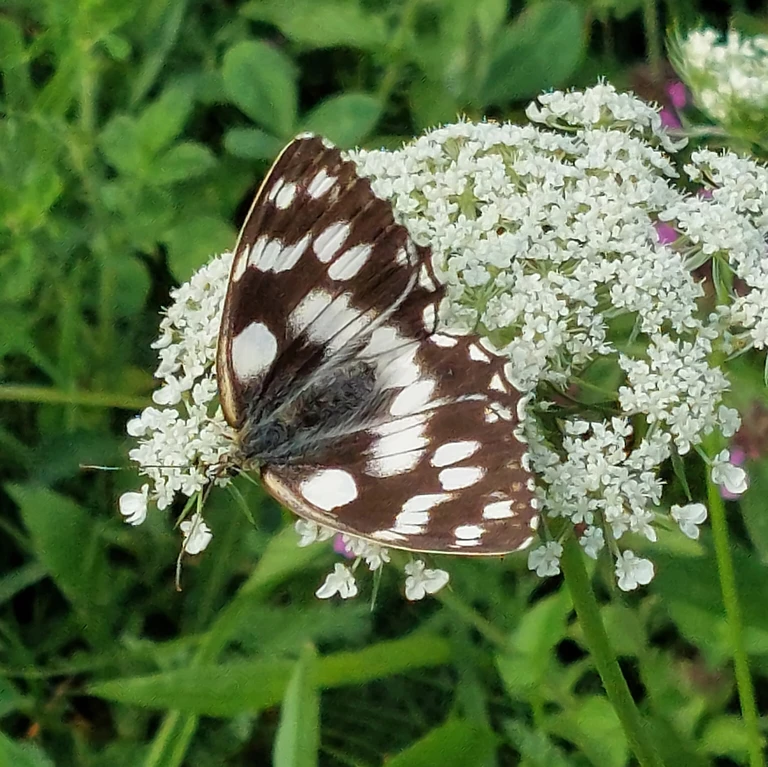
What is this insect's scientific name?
Melanargia galathea
